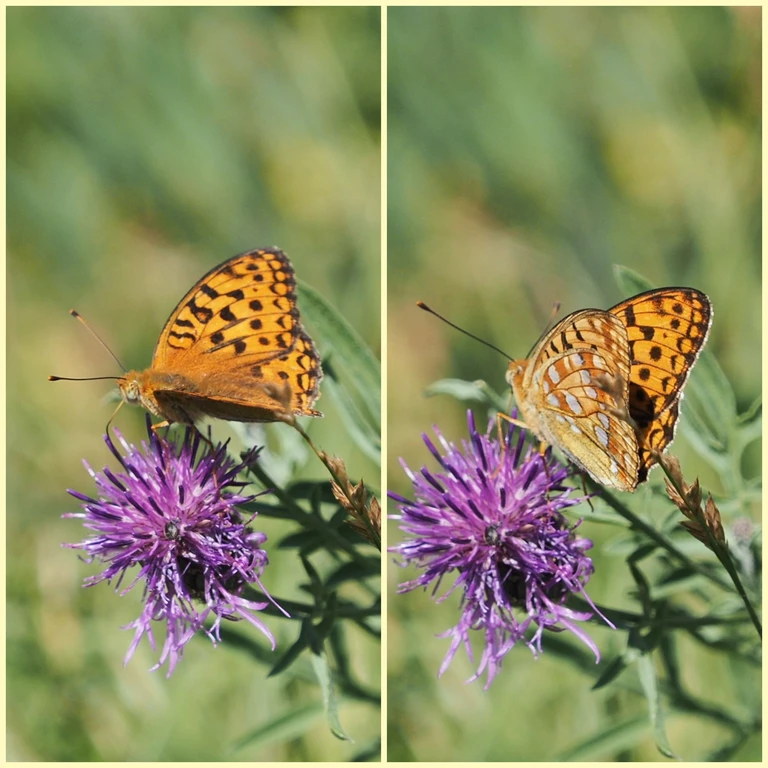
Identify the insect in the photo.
Fabriciana adippe
